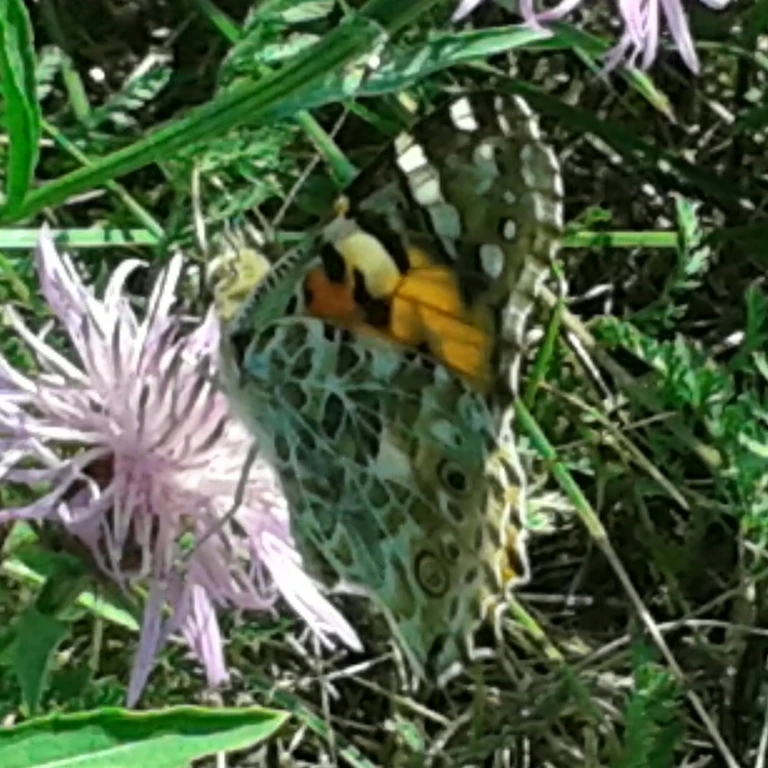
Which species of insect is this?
Vanessa cardui
